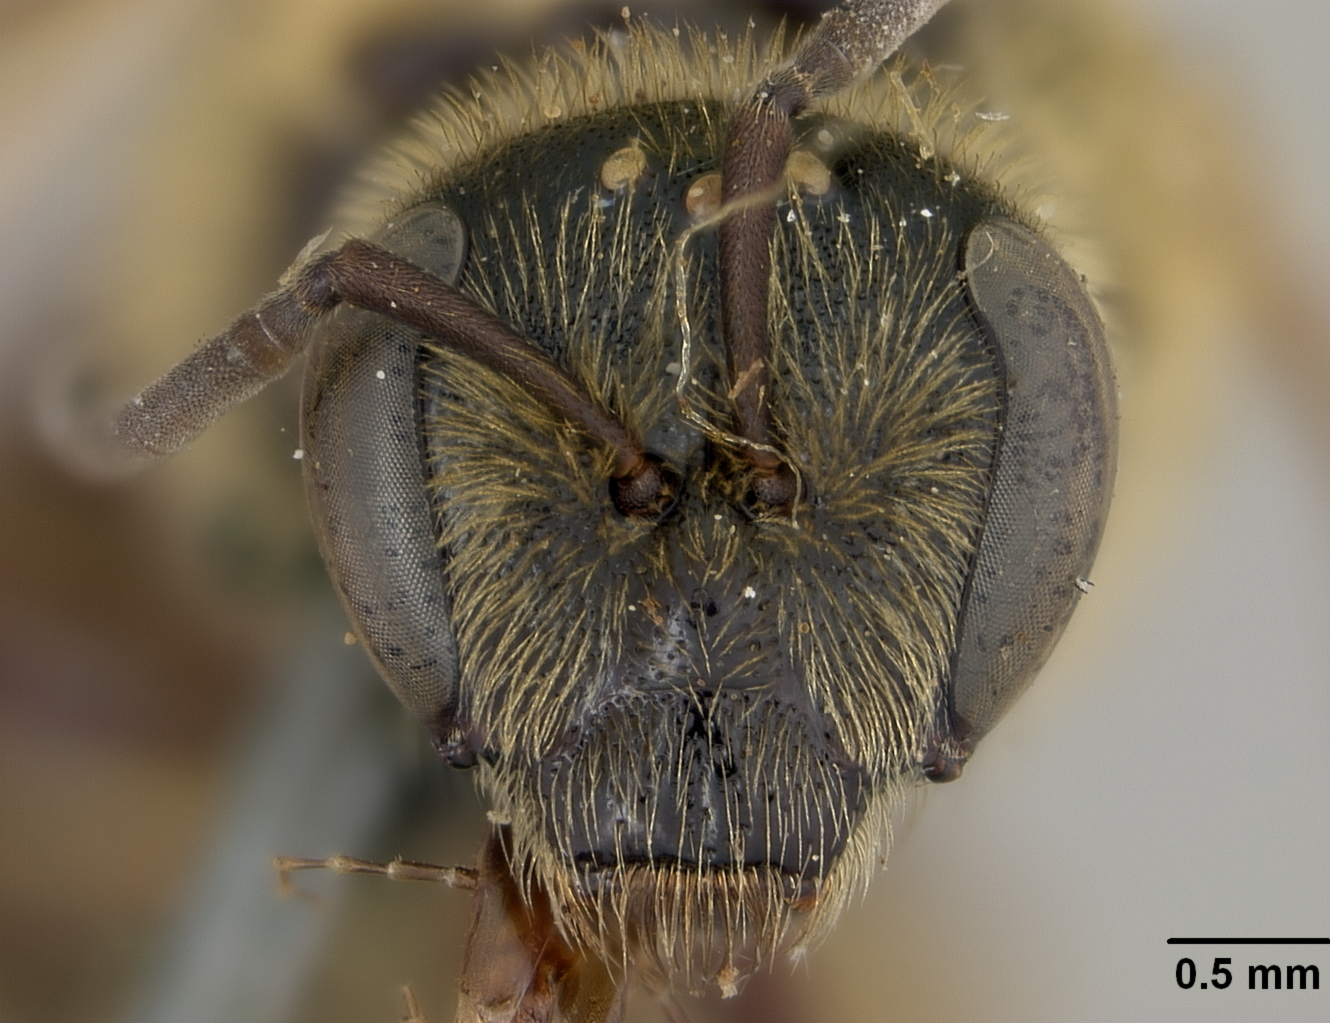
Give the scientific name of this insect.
Halictus mellipes (also Lasioglossum mellipes)
